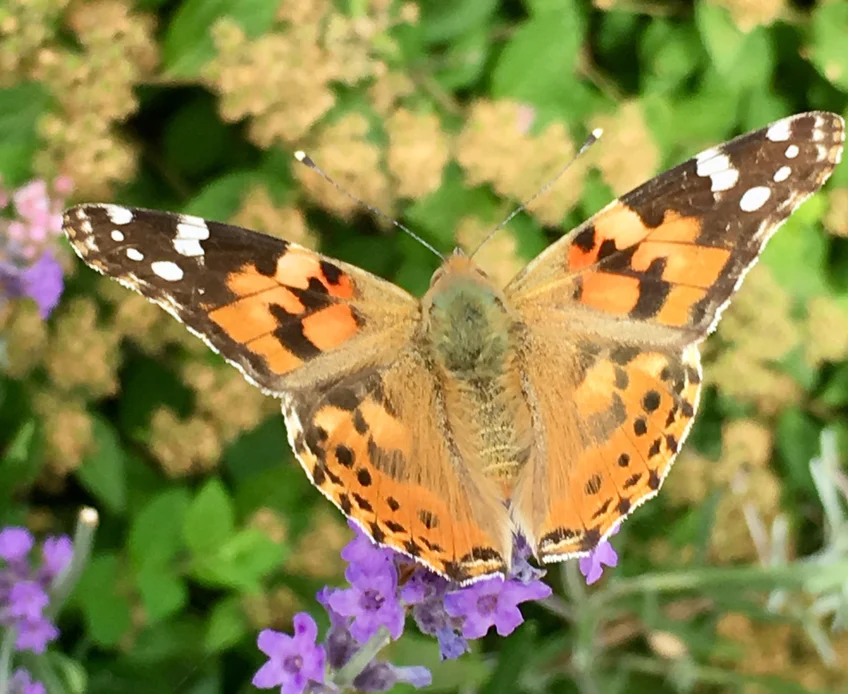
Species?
Vanessa cardui
